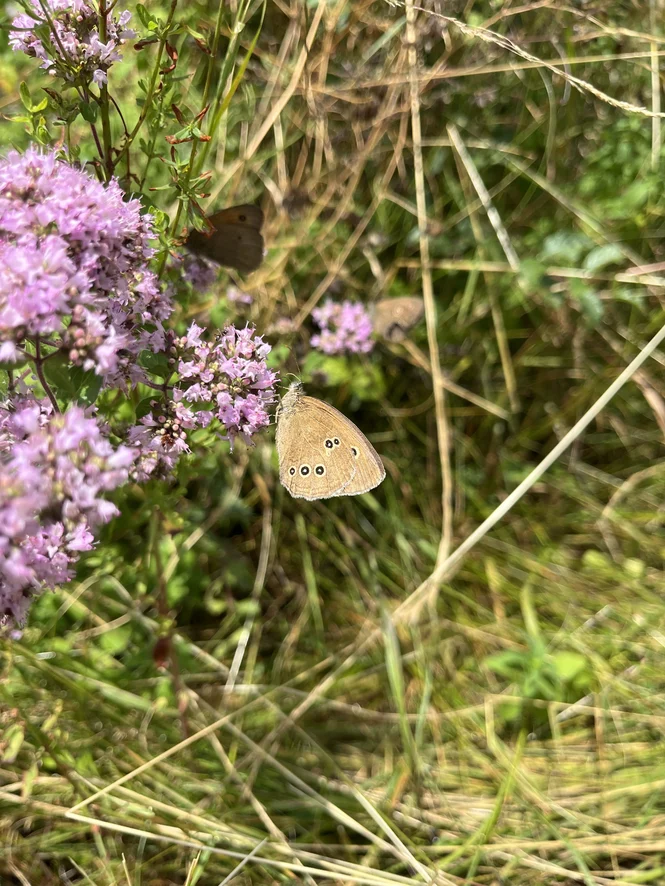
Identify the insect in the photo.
Aphantopus hyperantus
